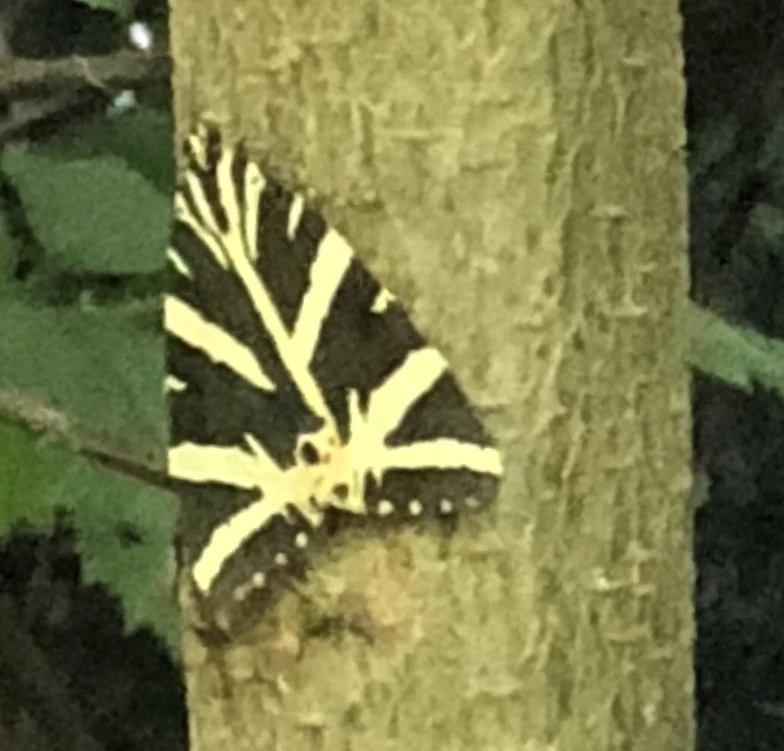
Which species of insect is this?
Euplagia quadripunctaria
